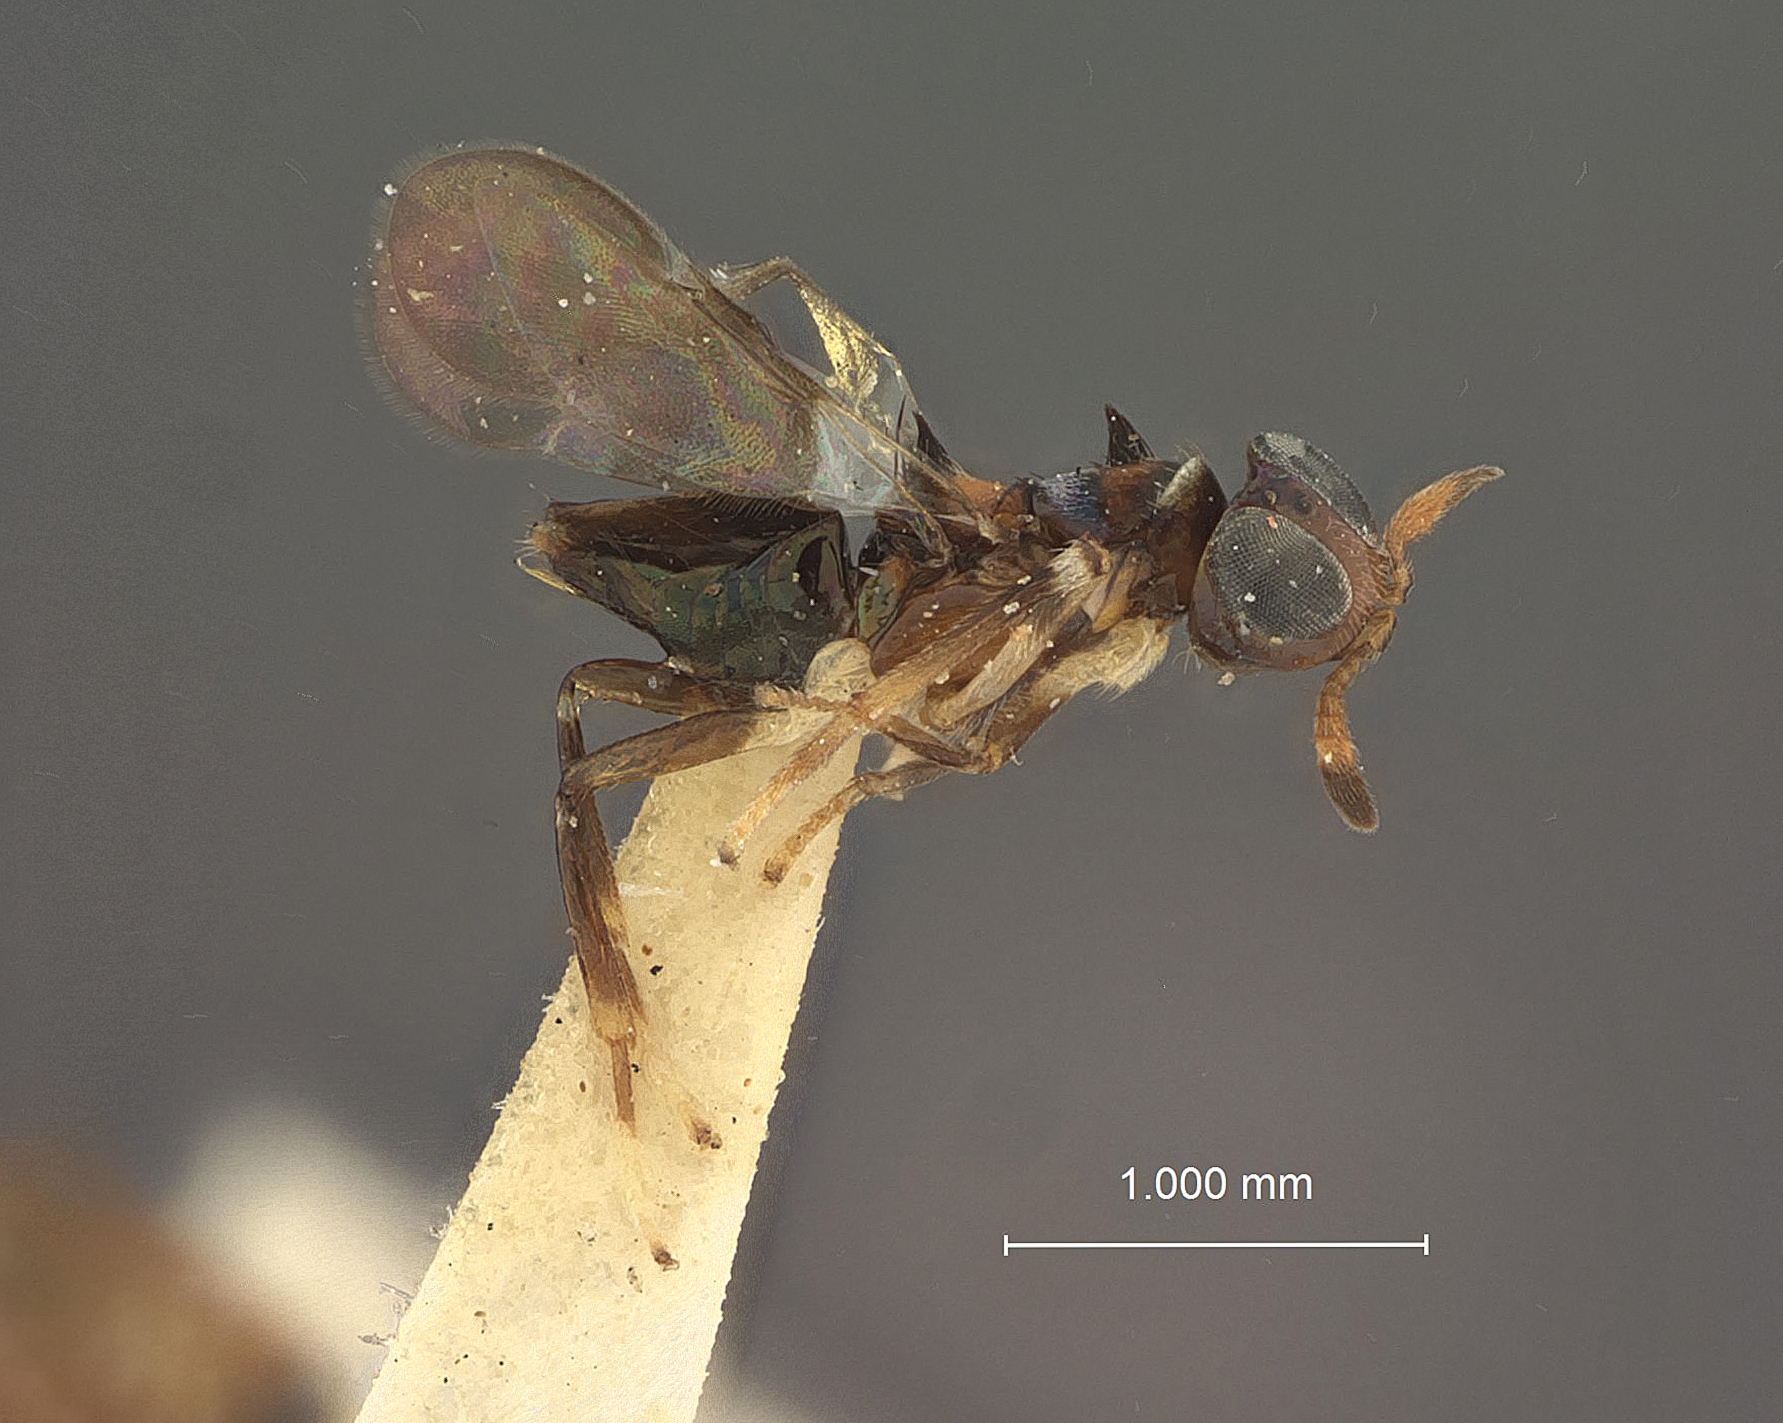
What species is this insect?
Diversinervus desantisi
